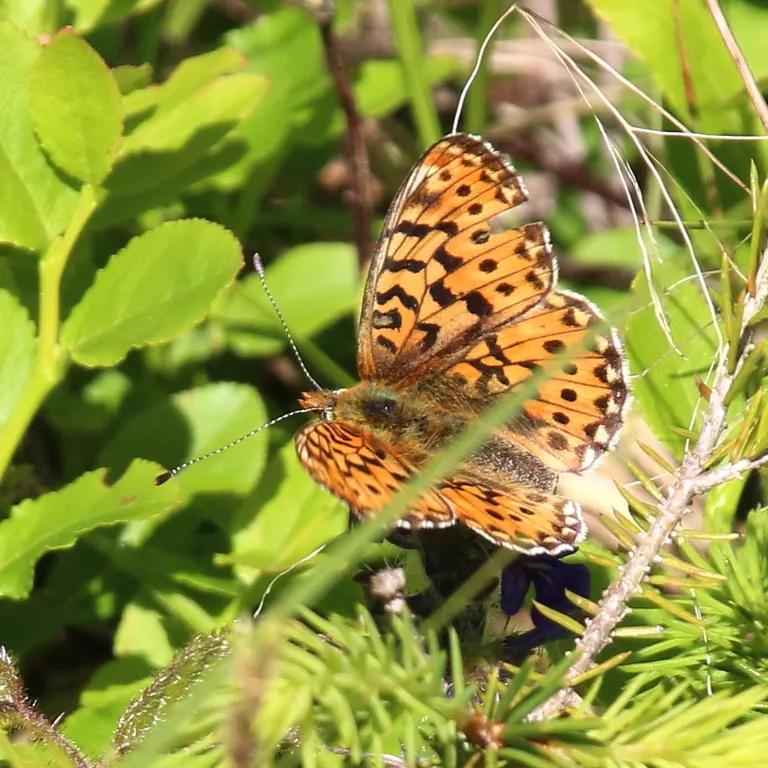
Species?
Boloria euphrosyne (also Clossiana euphrosyne)
